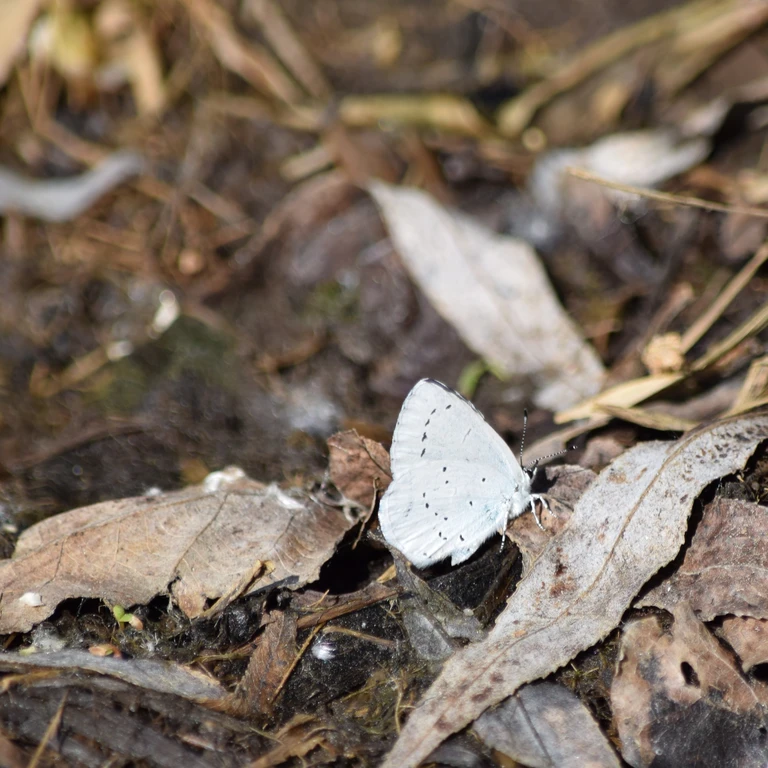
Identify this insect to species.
Celastrina argiolus
